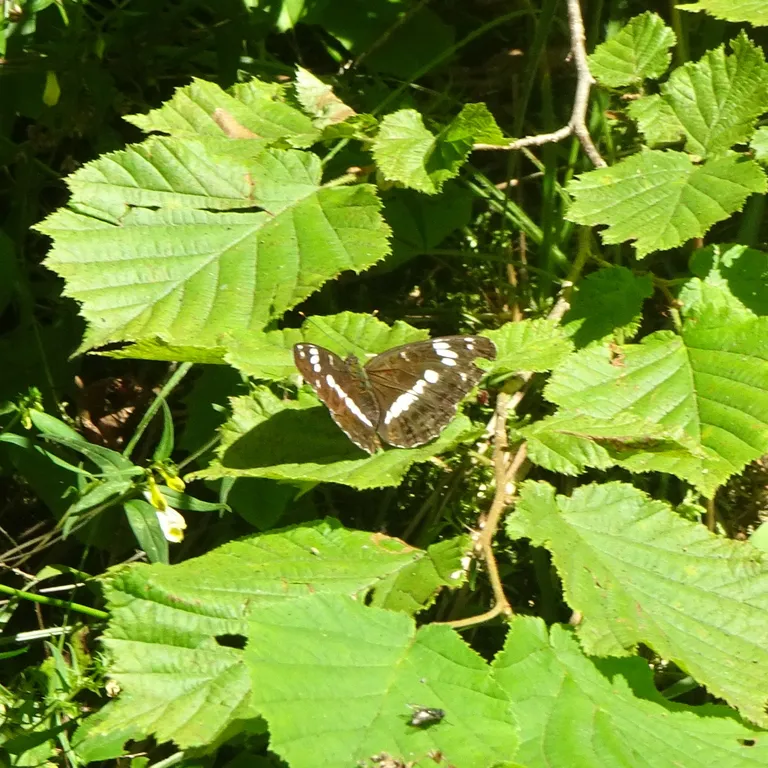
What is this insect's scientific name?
Limenitis camilla (also Ladoga camilla)
